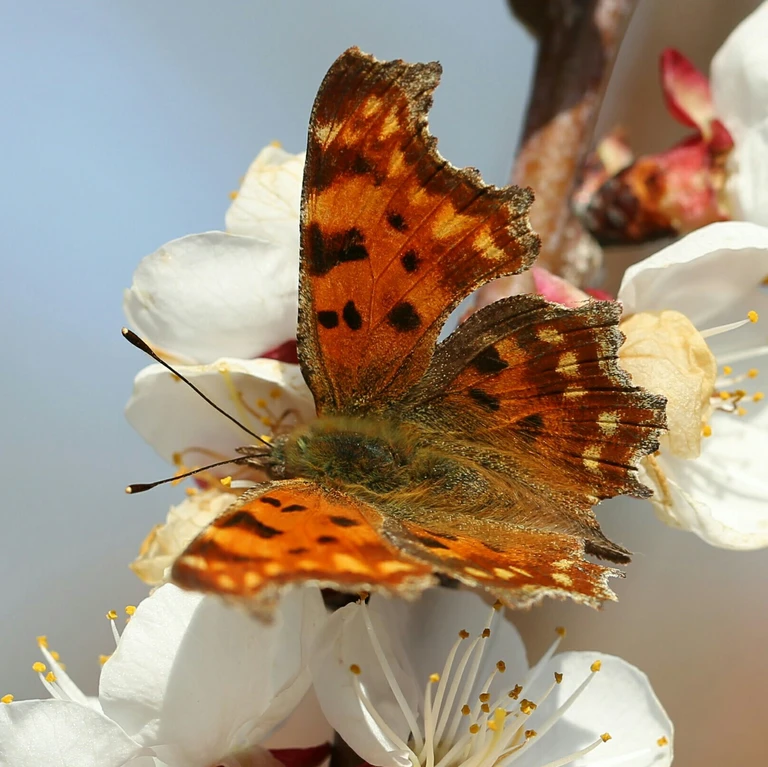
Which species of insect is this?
Polygonia c-album
